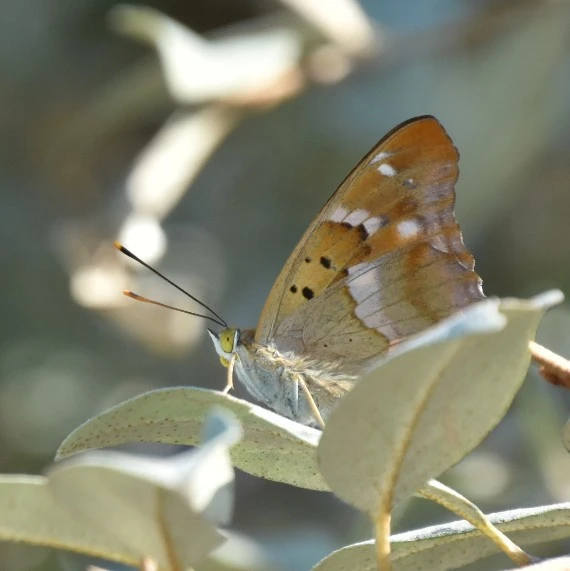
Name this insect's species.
Apatura ilia
